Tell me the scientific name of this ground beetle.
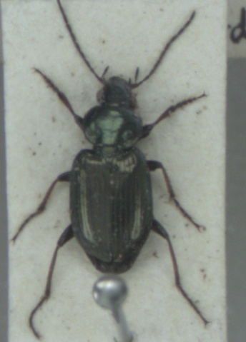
Agonum muelleri
